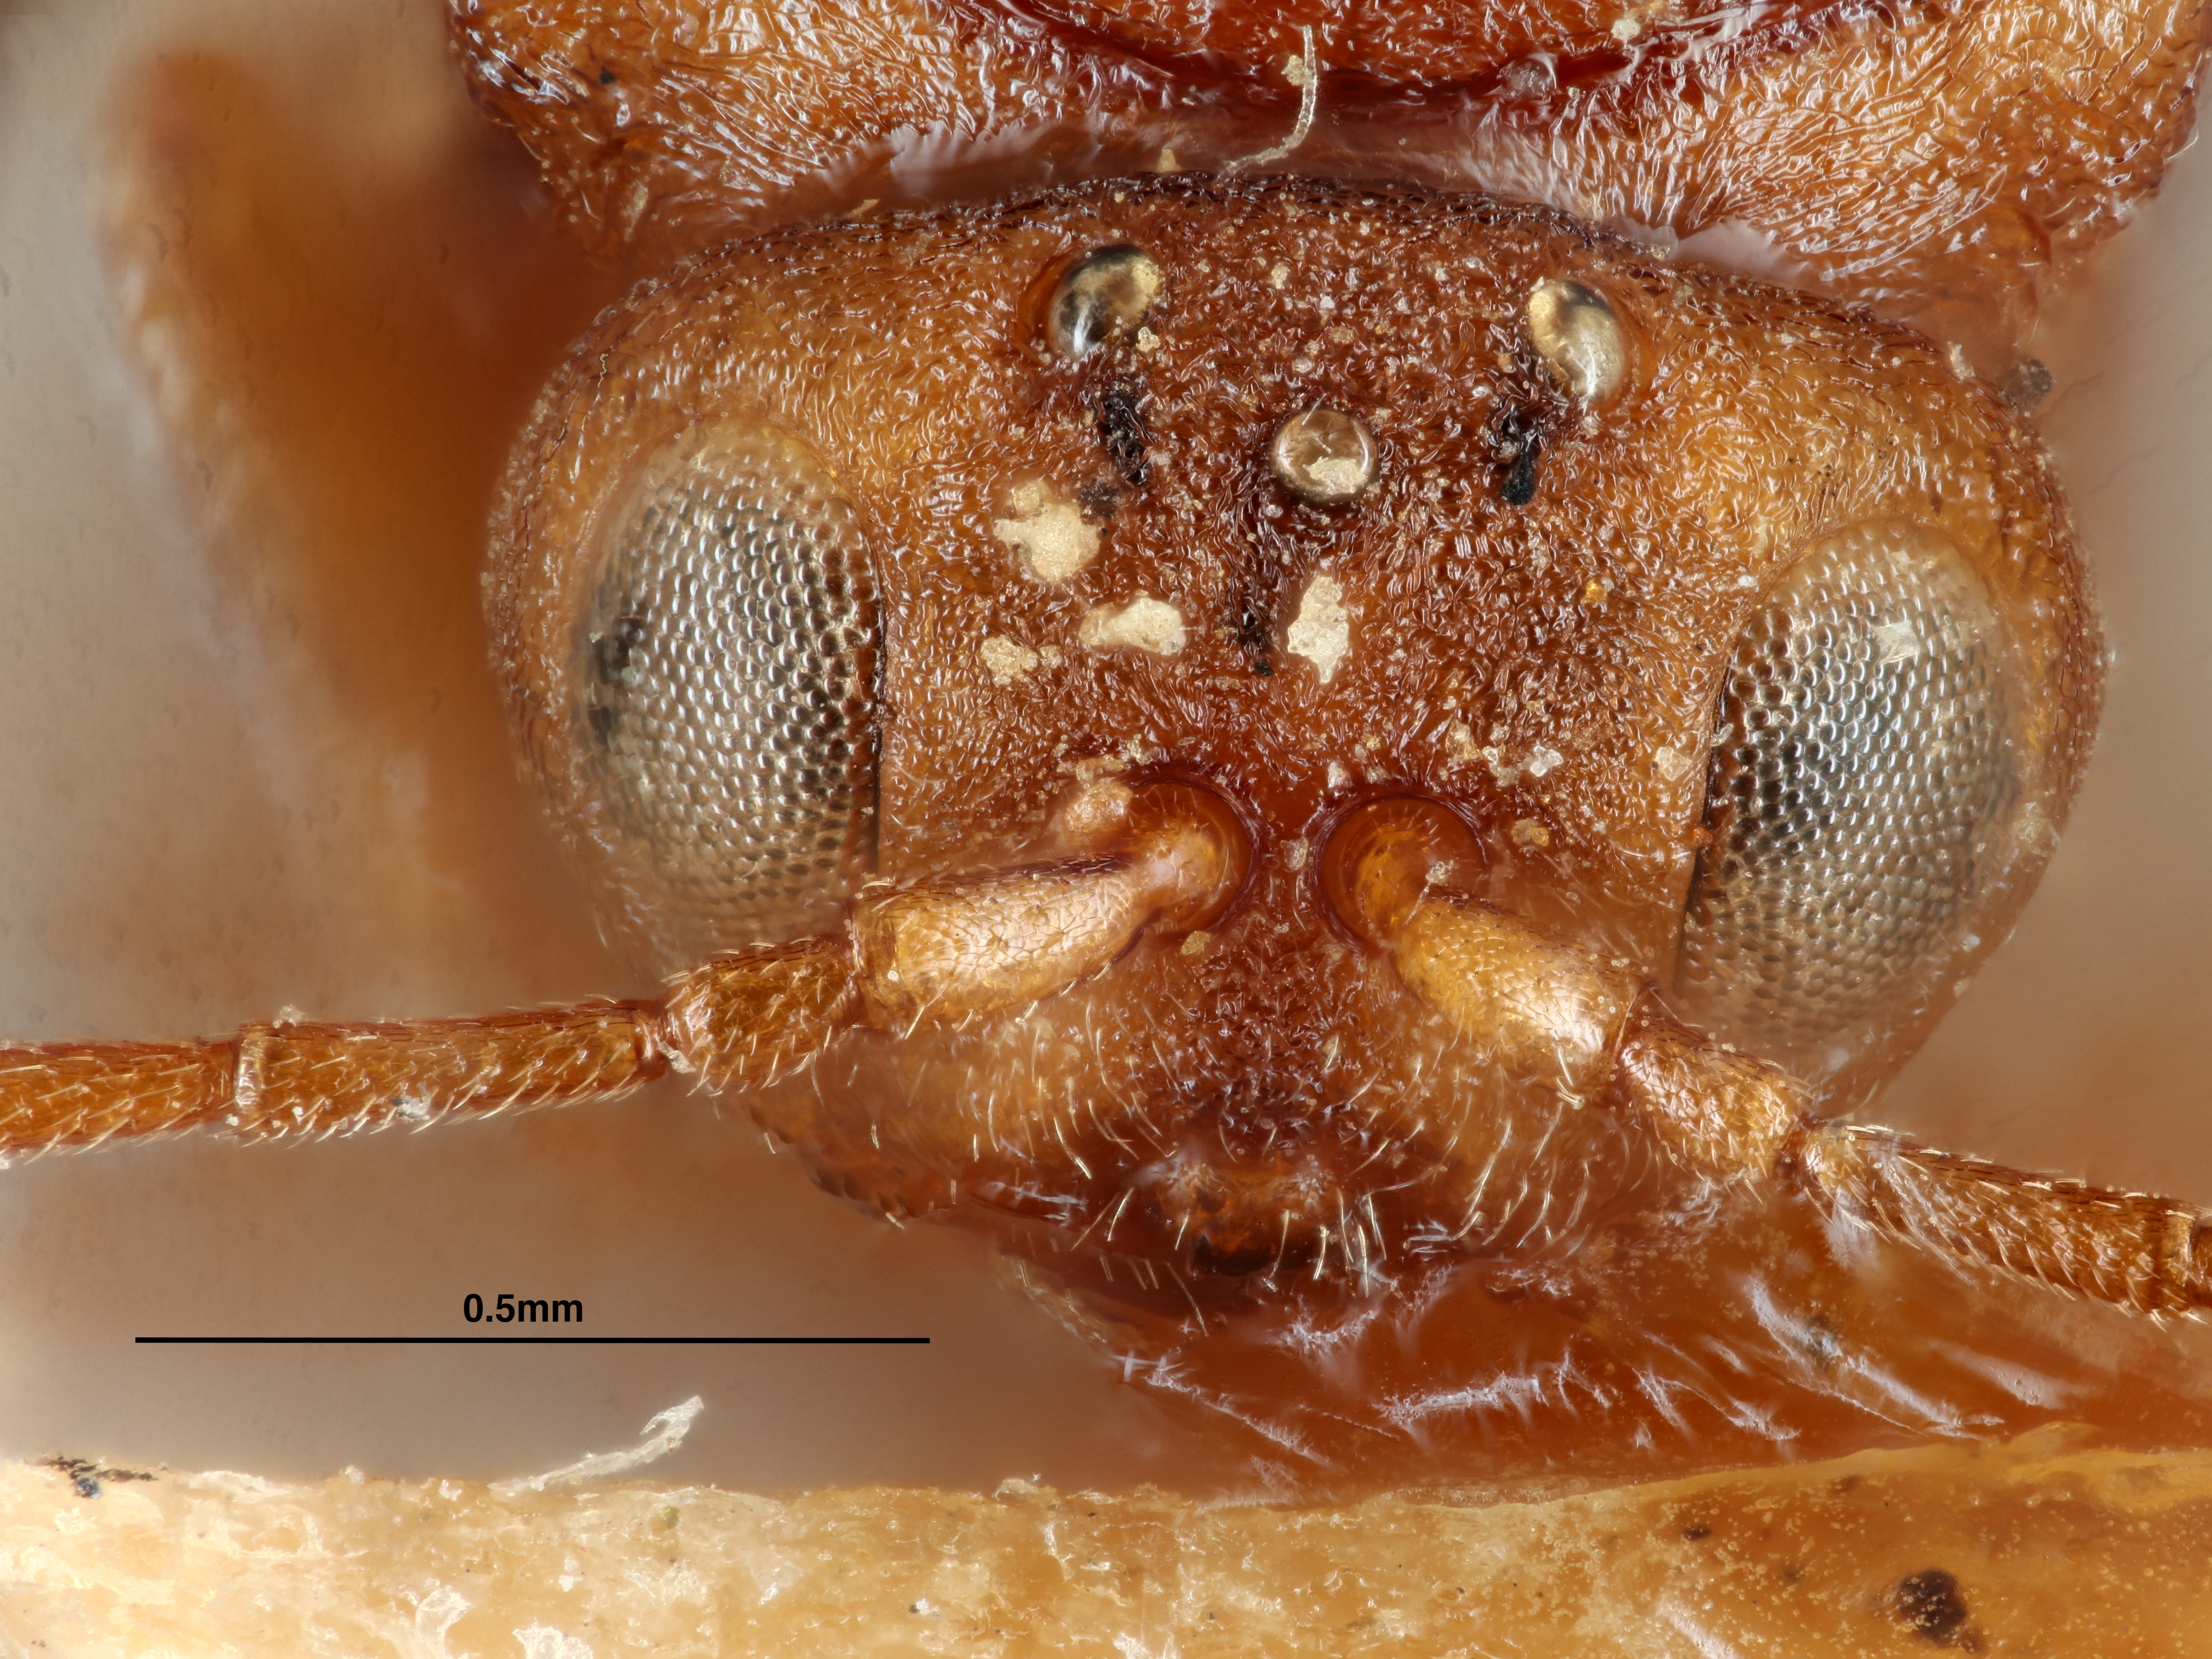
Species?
Cynips quercus
